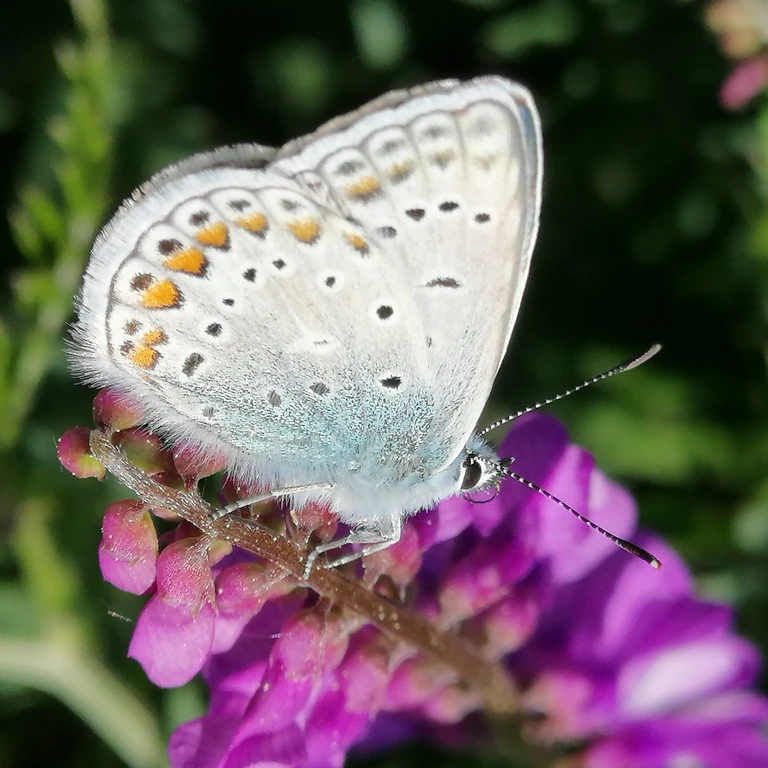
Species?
Polyommatus icarus
